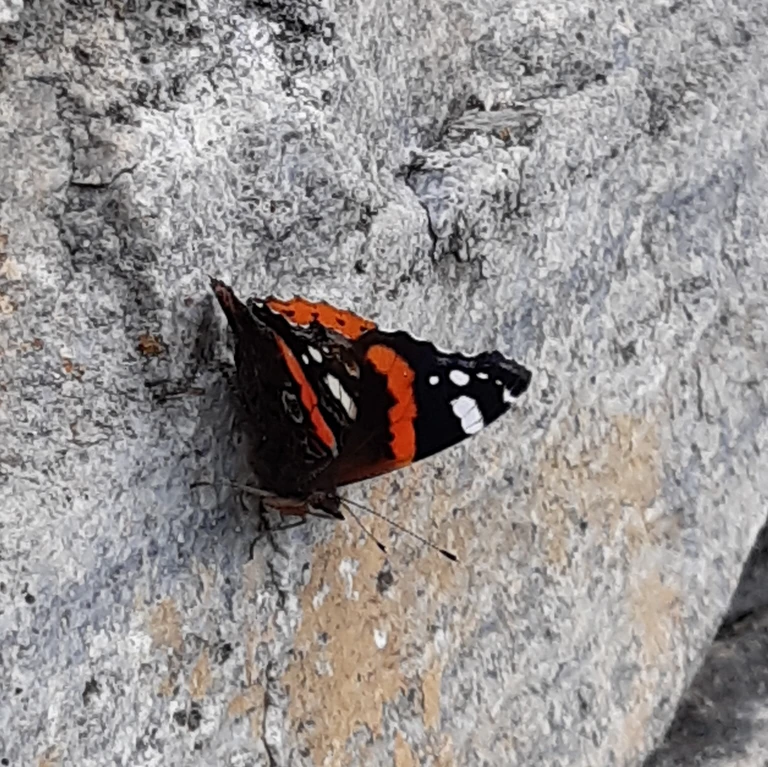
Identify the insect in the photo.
Vanessa atalanta
